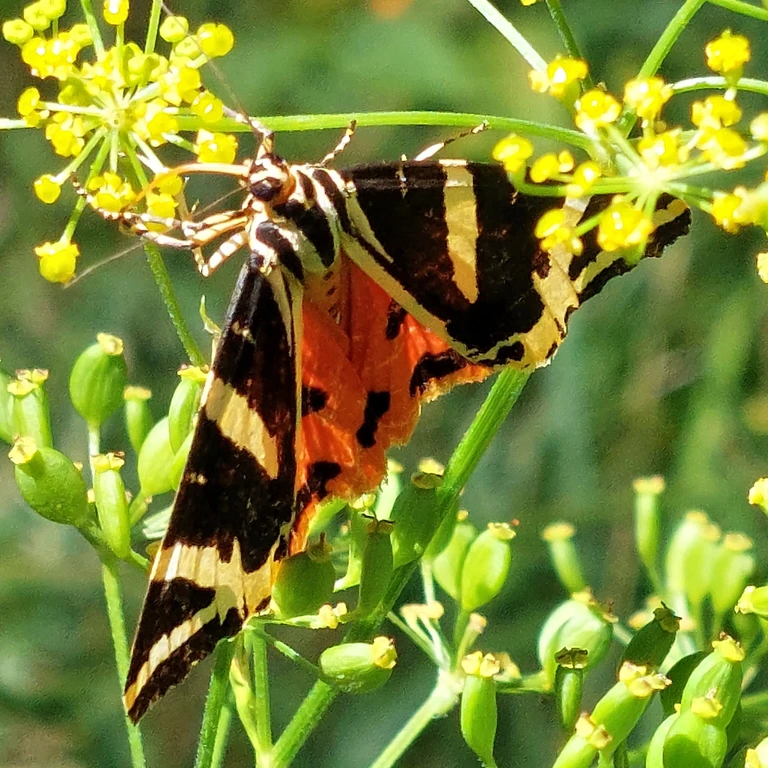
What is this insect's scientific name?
Euplagia quadripunctaria
